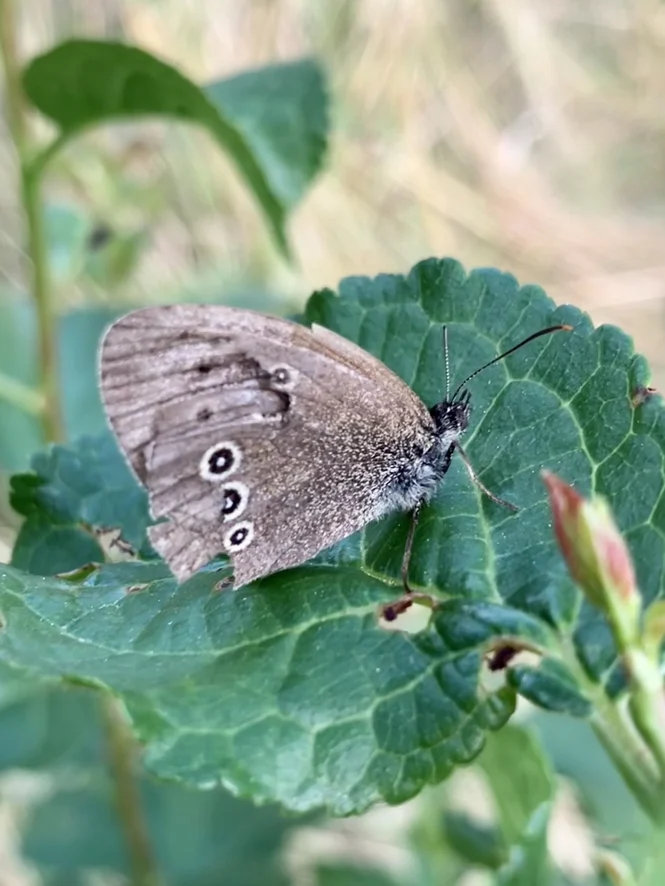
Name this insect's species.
Aphantopus hyperantus
